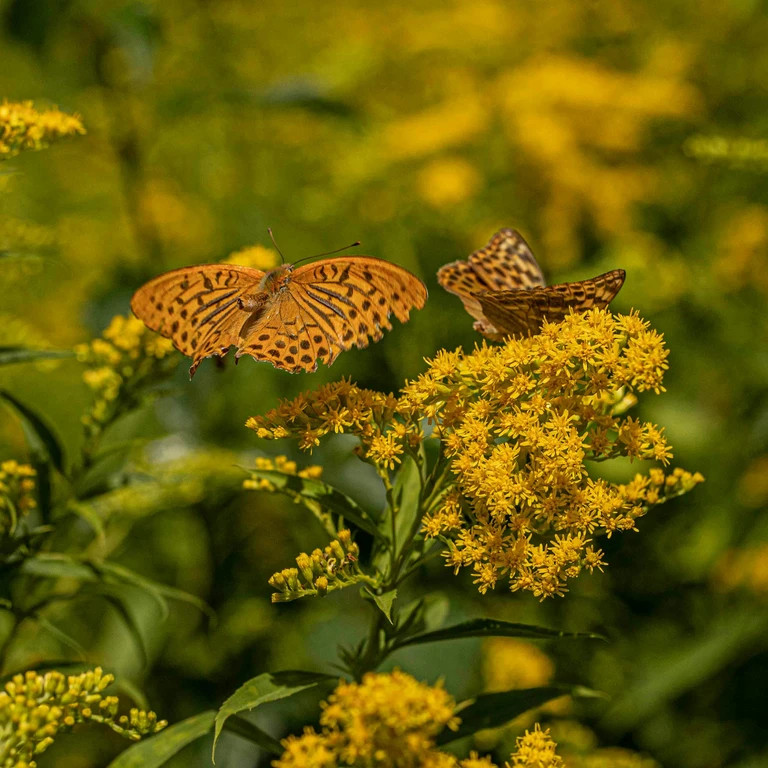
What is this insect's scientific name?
Argynnis paphia
